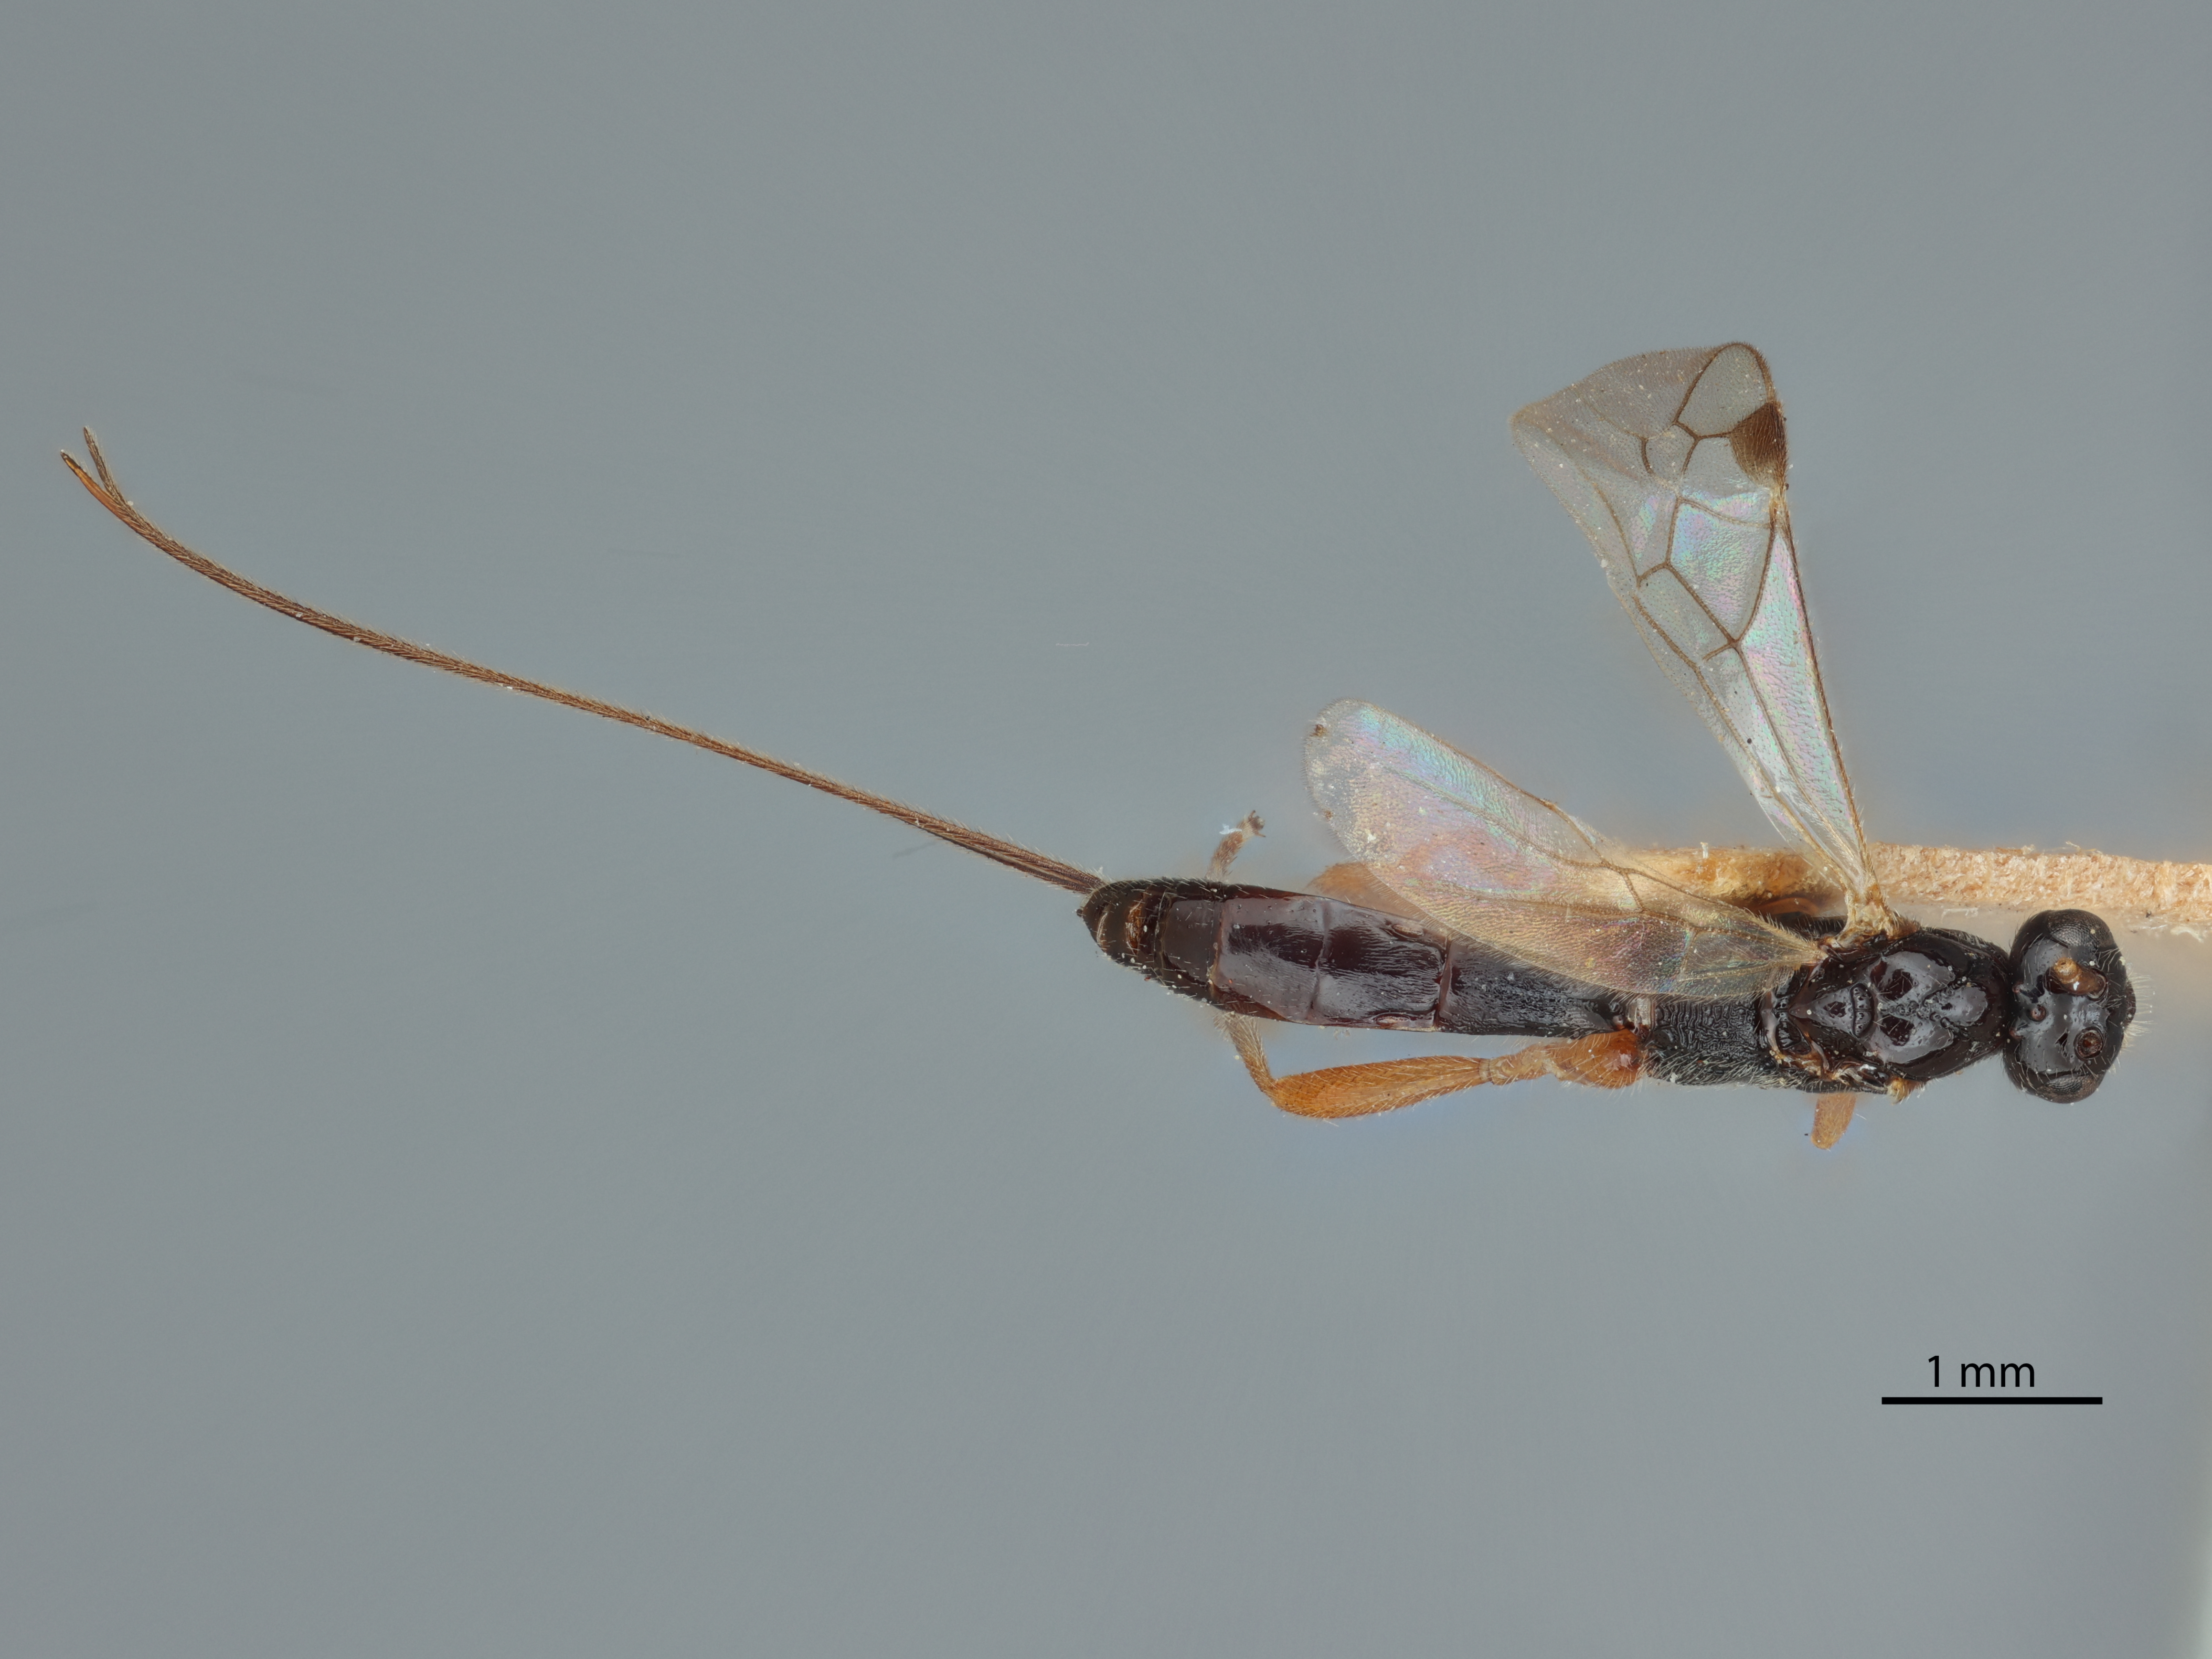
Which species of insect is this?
Macrocentrus crassipes
